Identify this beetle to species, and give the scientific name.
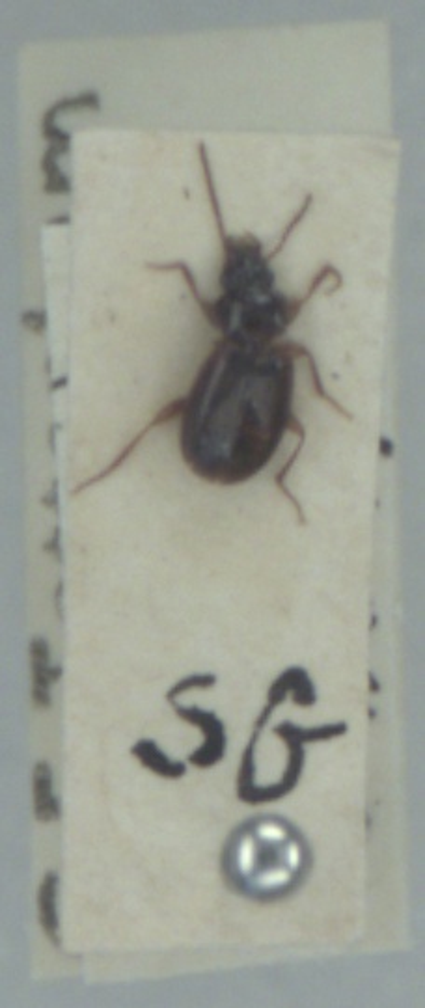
Trechus obtusus
